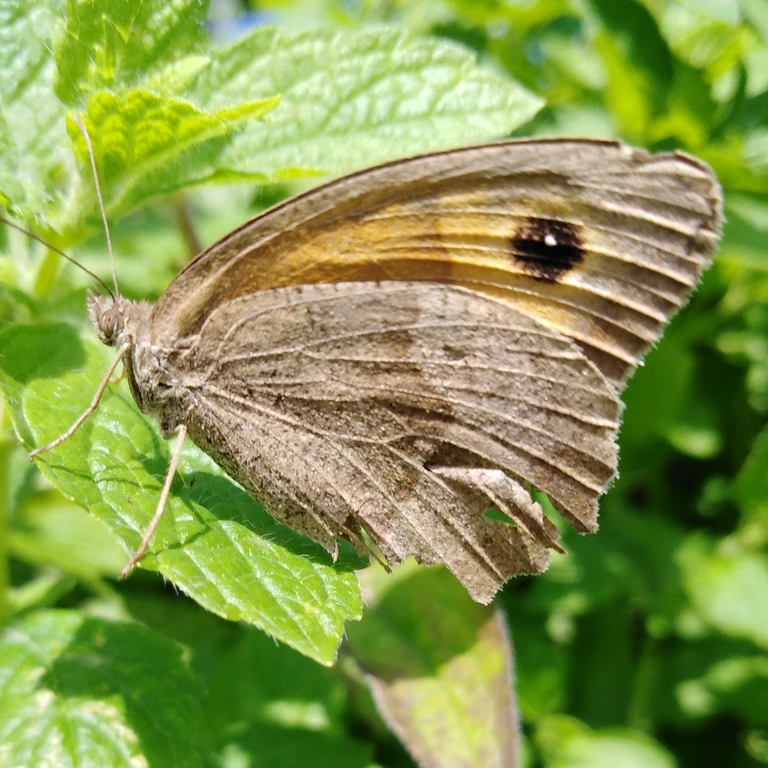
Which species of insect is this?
Maniola jurtina
